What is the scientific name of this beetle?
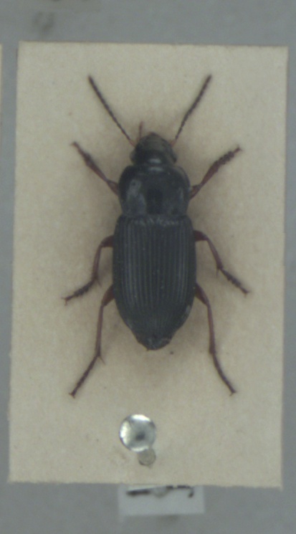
Anisodactylus nemorivagus
